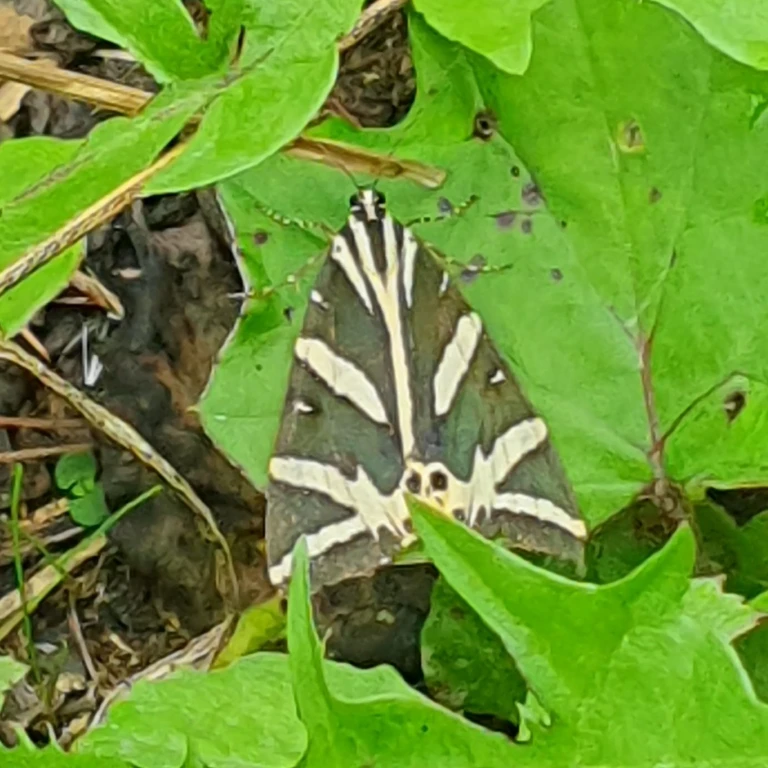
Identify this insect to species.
Euplagia quadripunctaria
